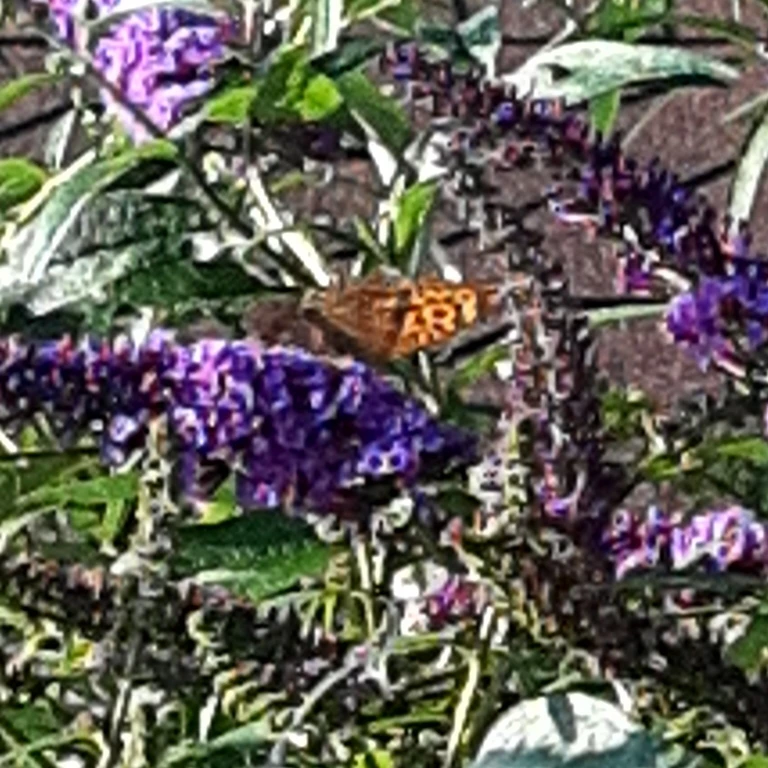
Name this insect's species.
Argynnis paphia
